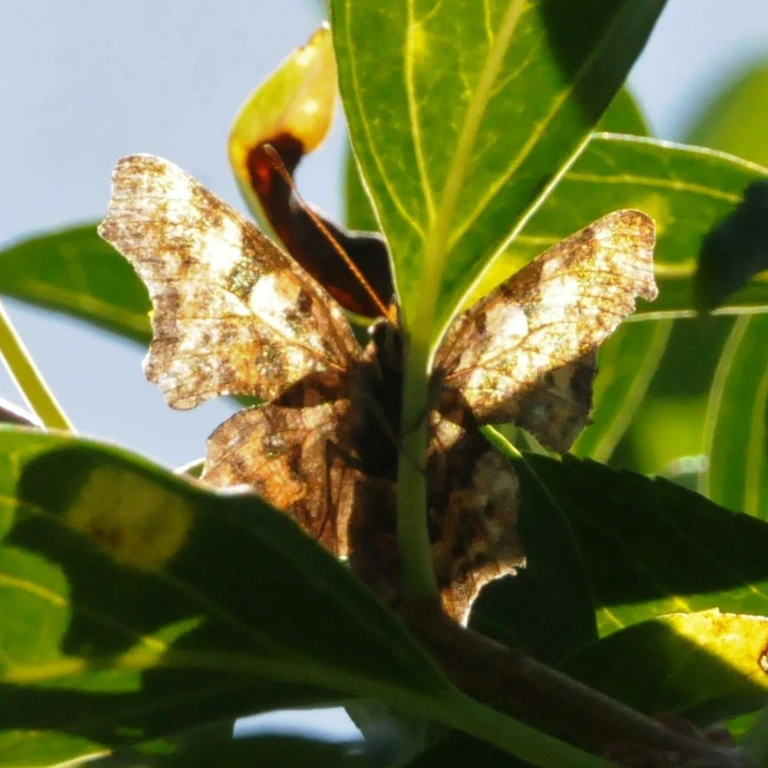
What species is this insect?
Polygonia c-album
